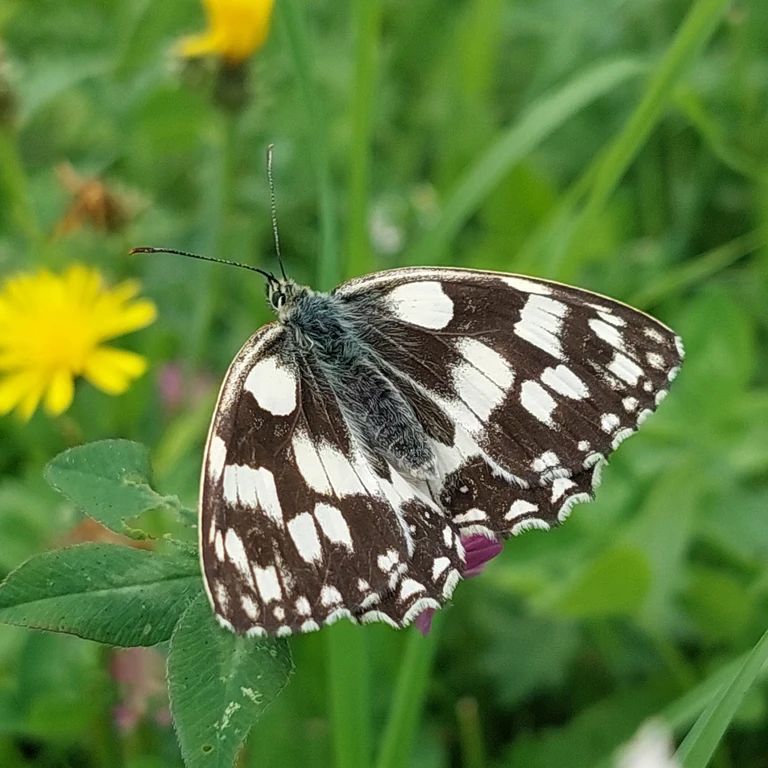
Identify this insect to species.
Melanargia galathea
